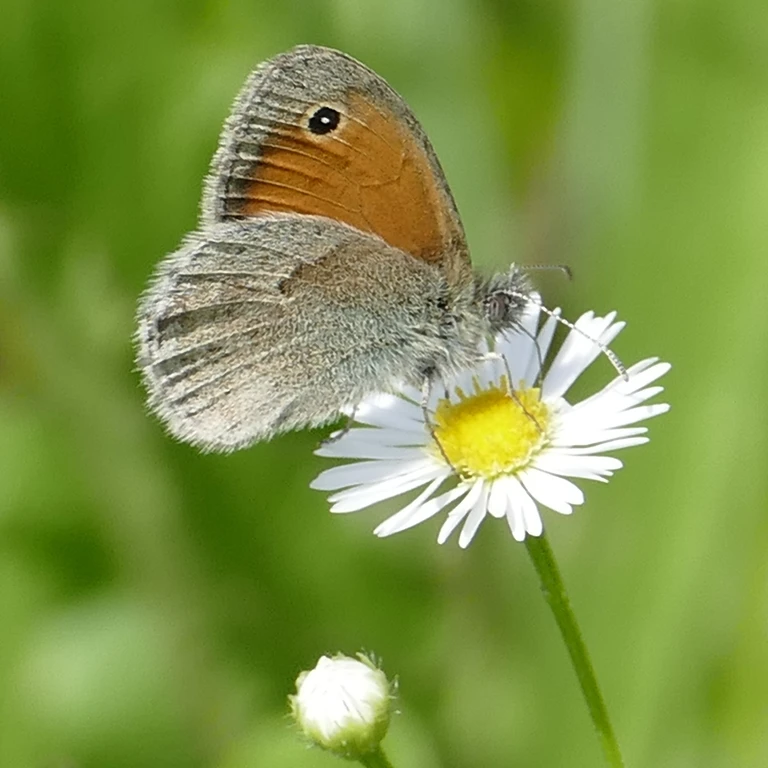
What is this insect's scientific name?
Coenonympha pamphilus
